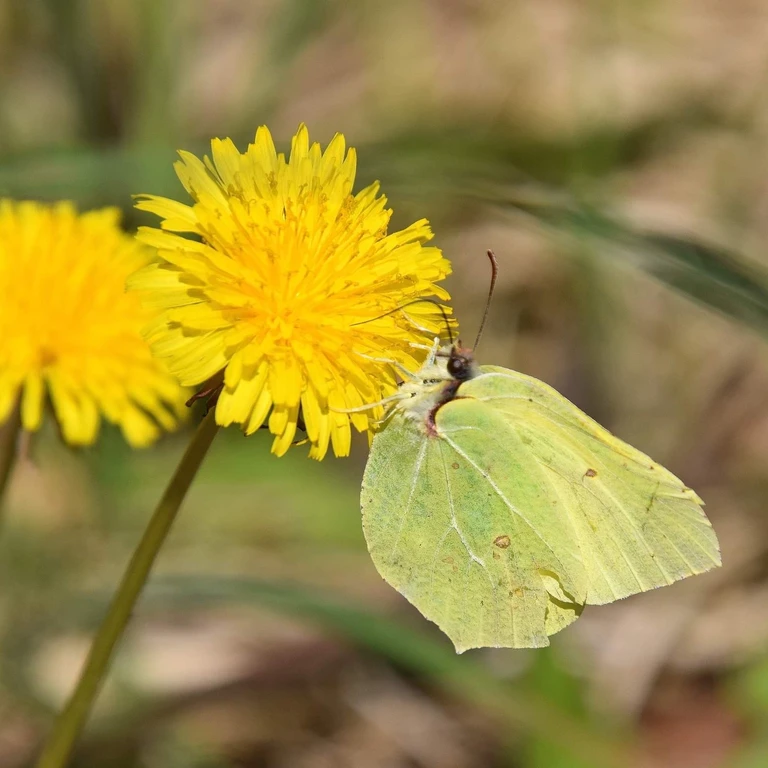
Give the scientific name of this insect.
Gonepteryx rhamni
